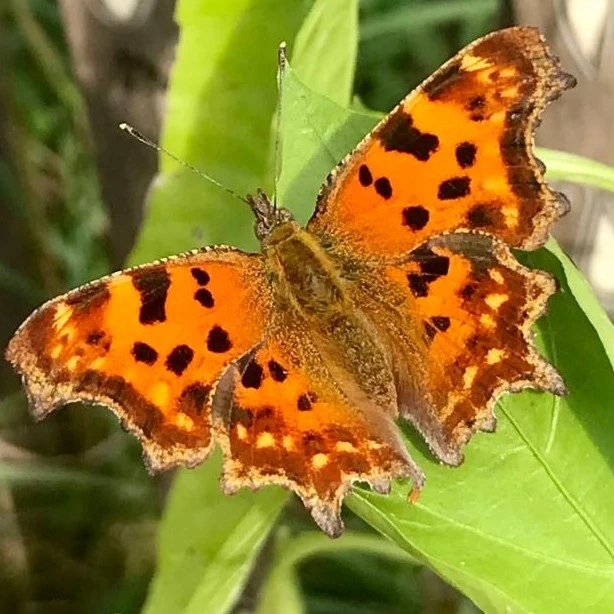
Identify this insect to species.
Polygonia c-album
